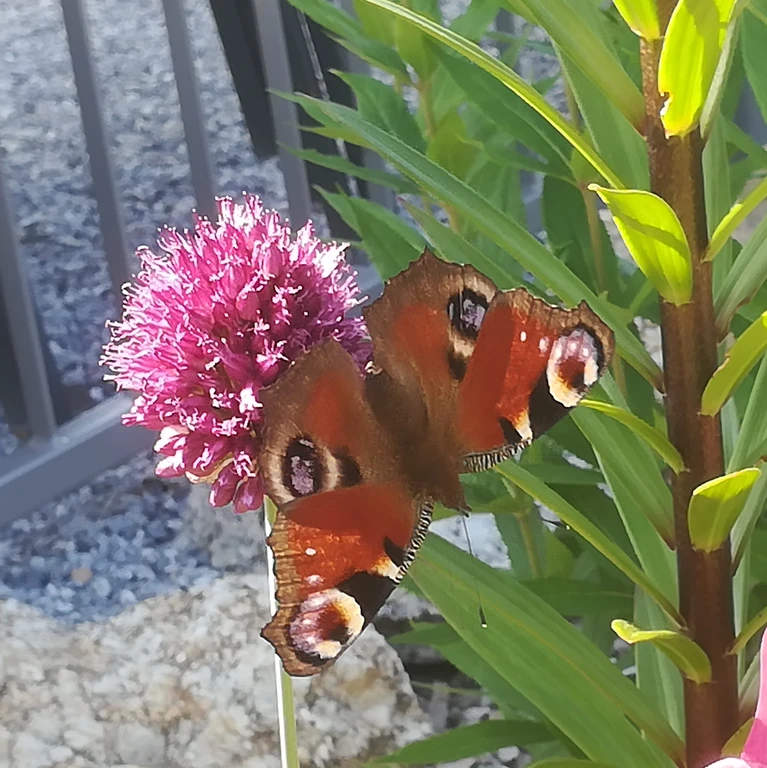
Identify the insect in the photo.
Aglais io
